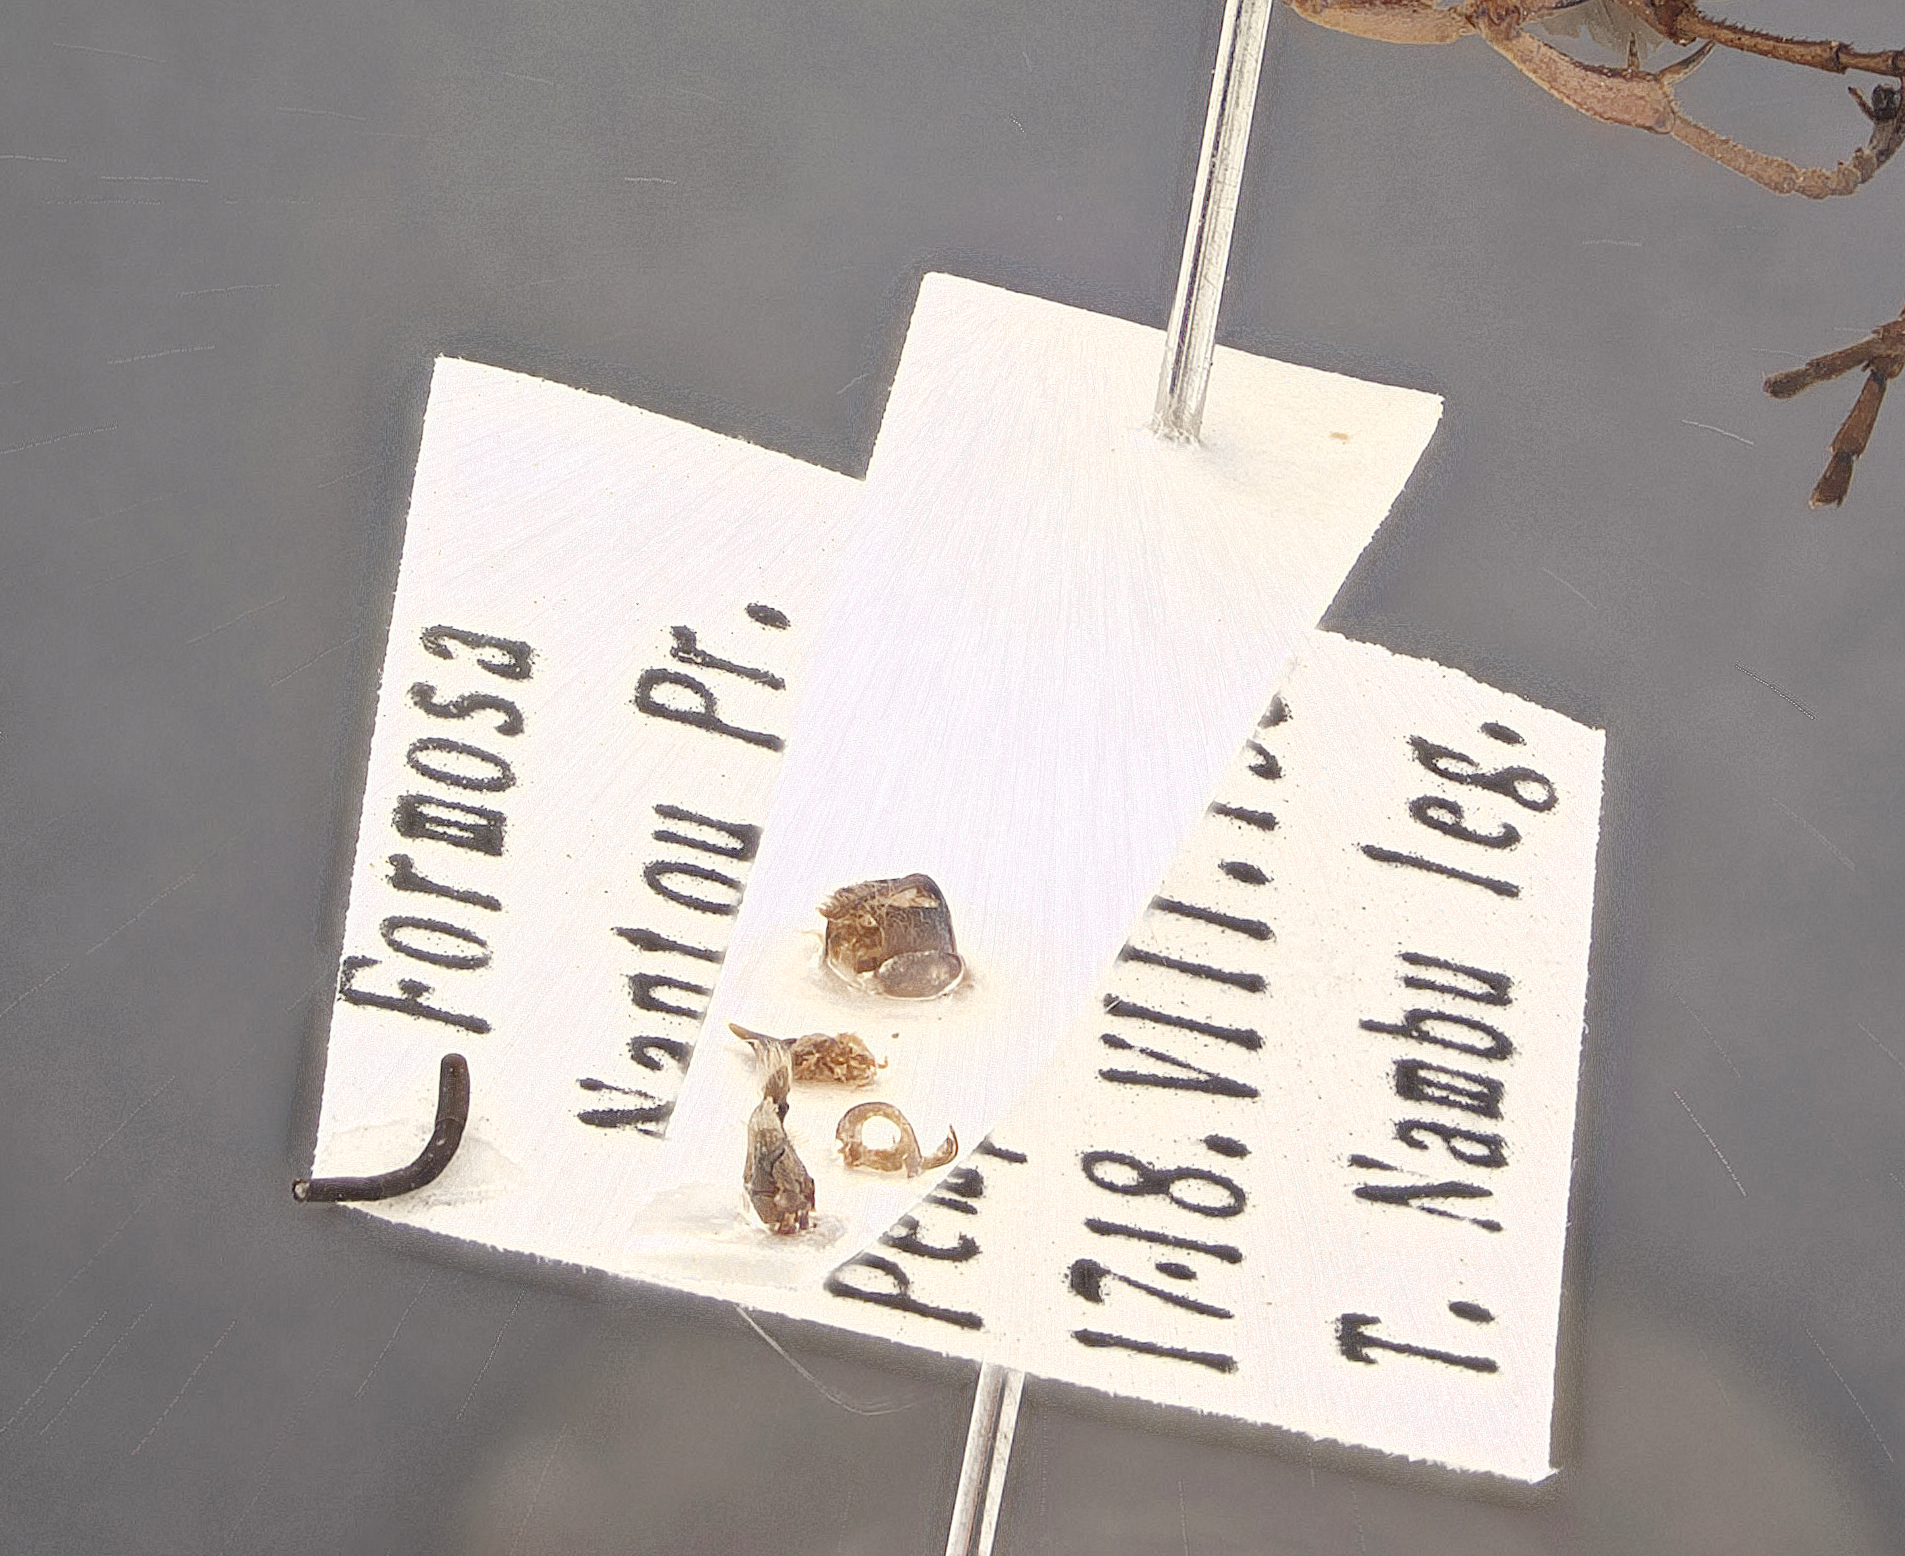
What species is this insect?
Taiwania rufotibialis
